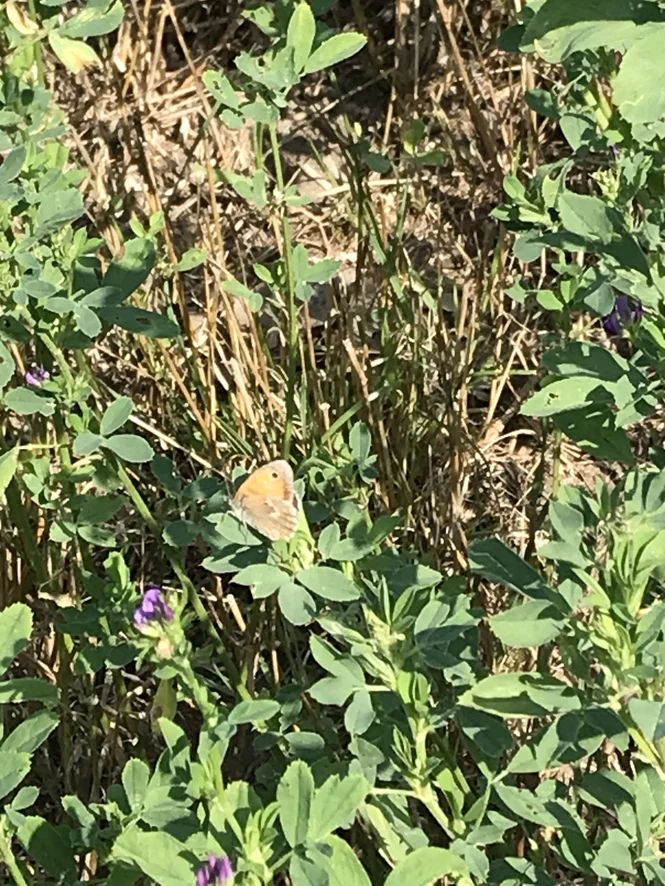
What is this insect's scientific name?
Coenonympha pamphilus
